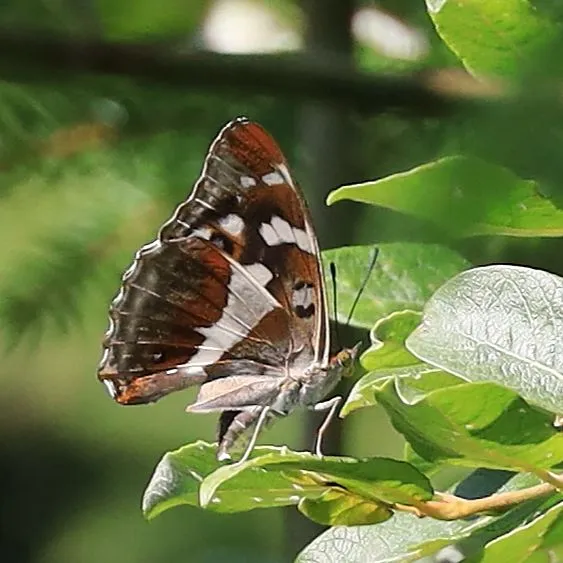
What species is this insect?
Apatura iris
